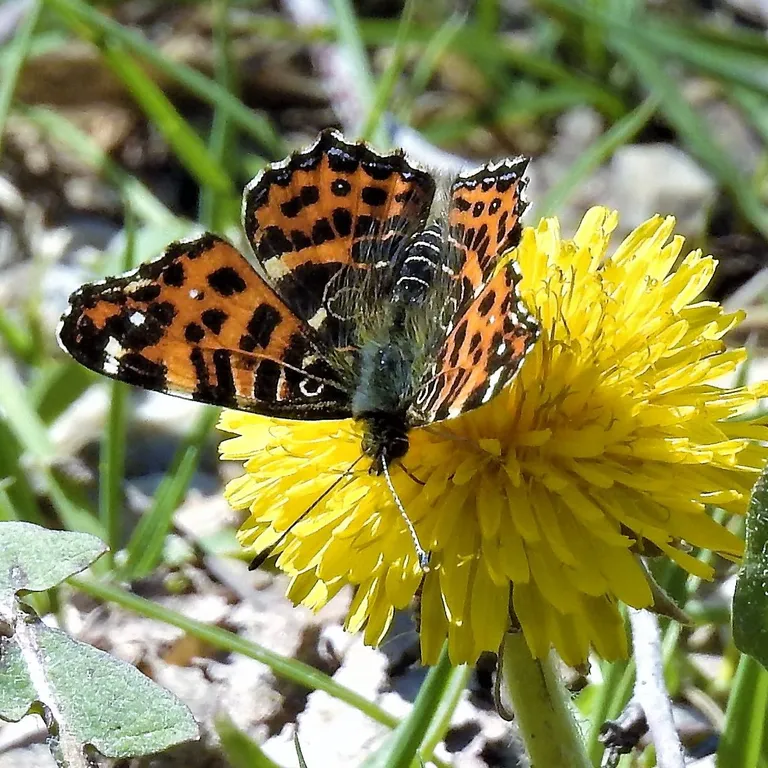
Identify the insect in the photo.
Araschnia levana
